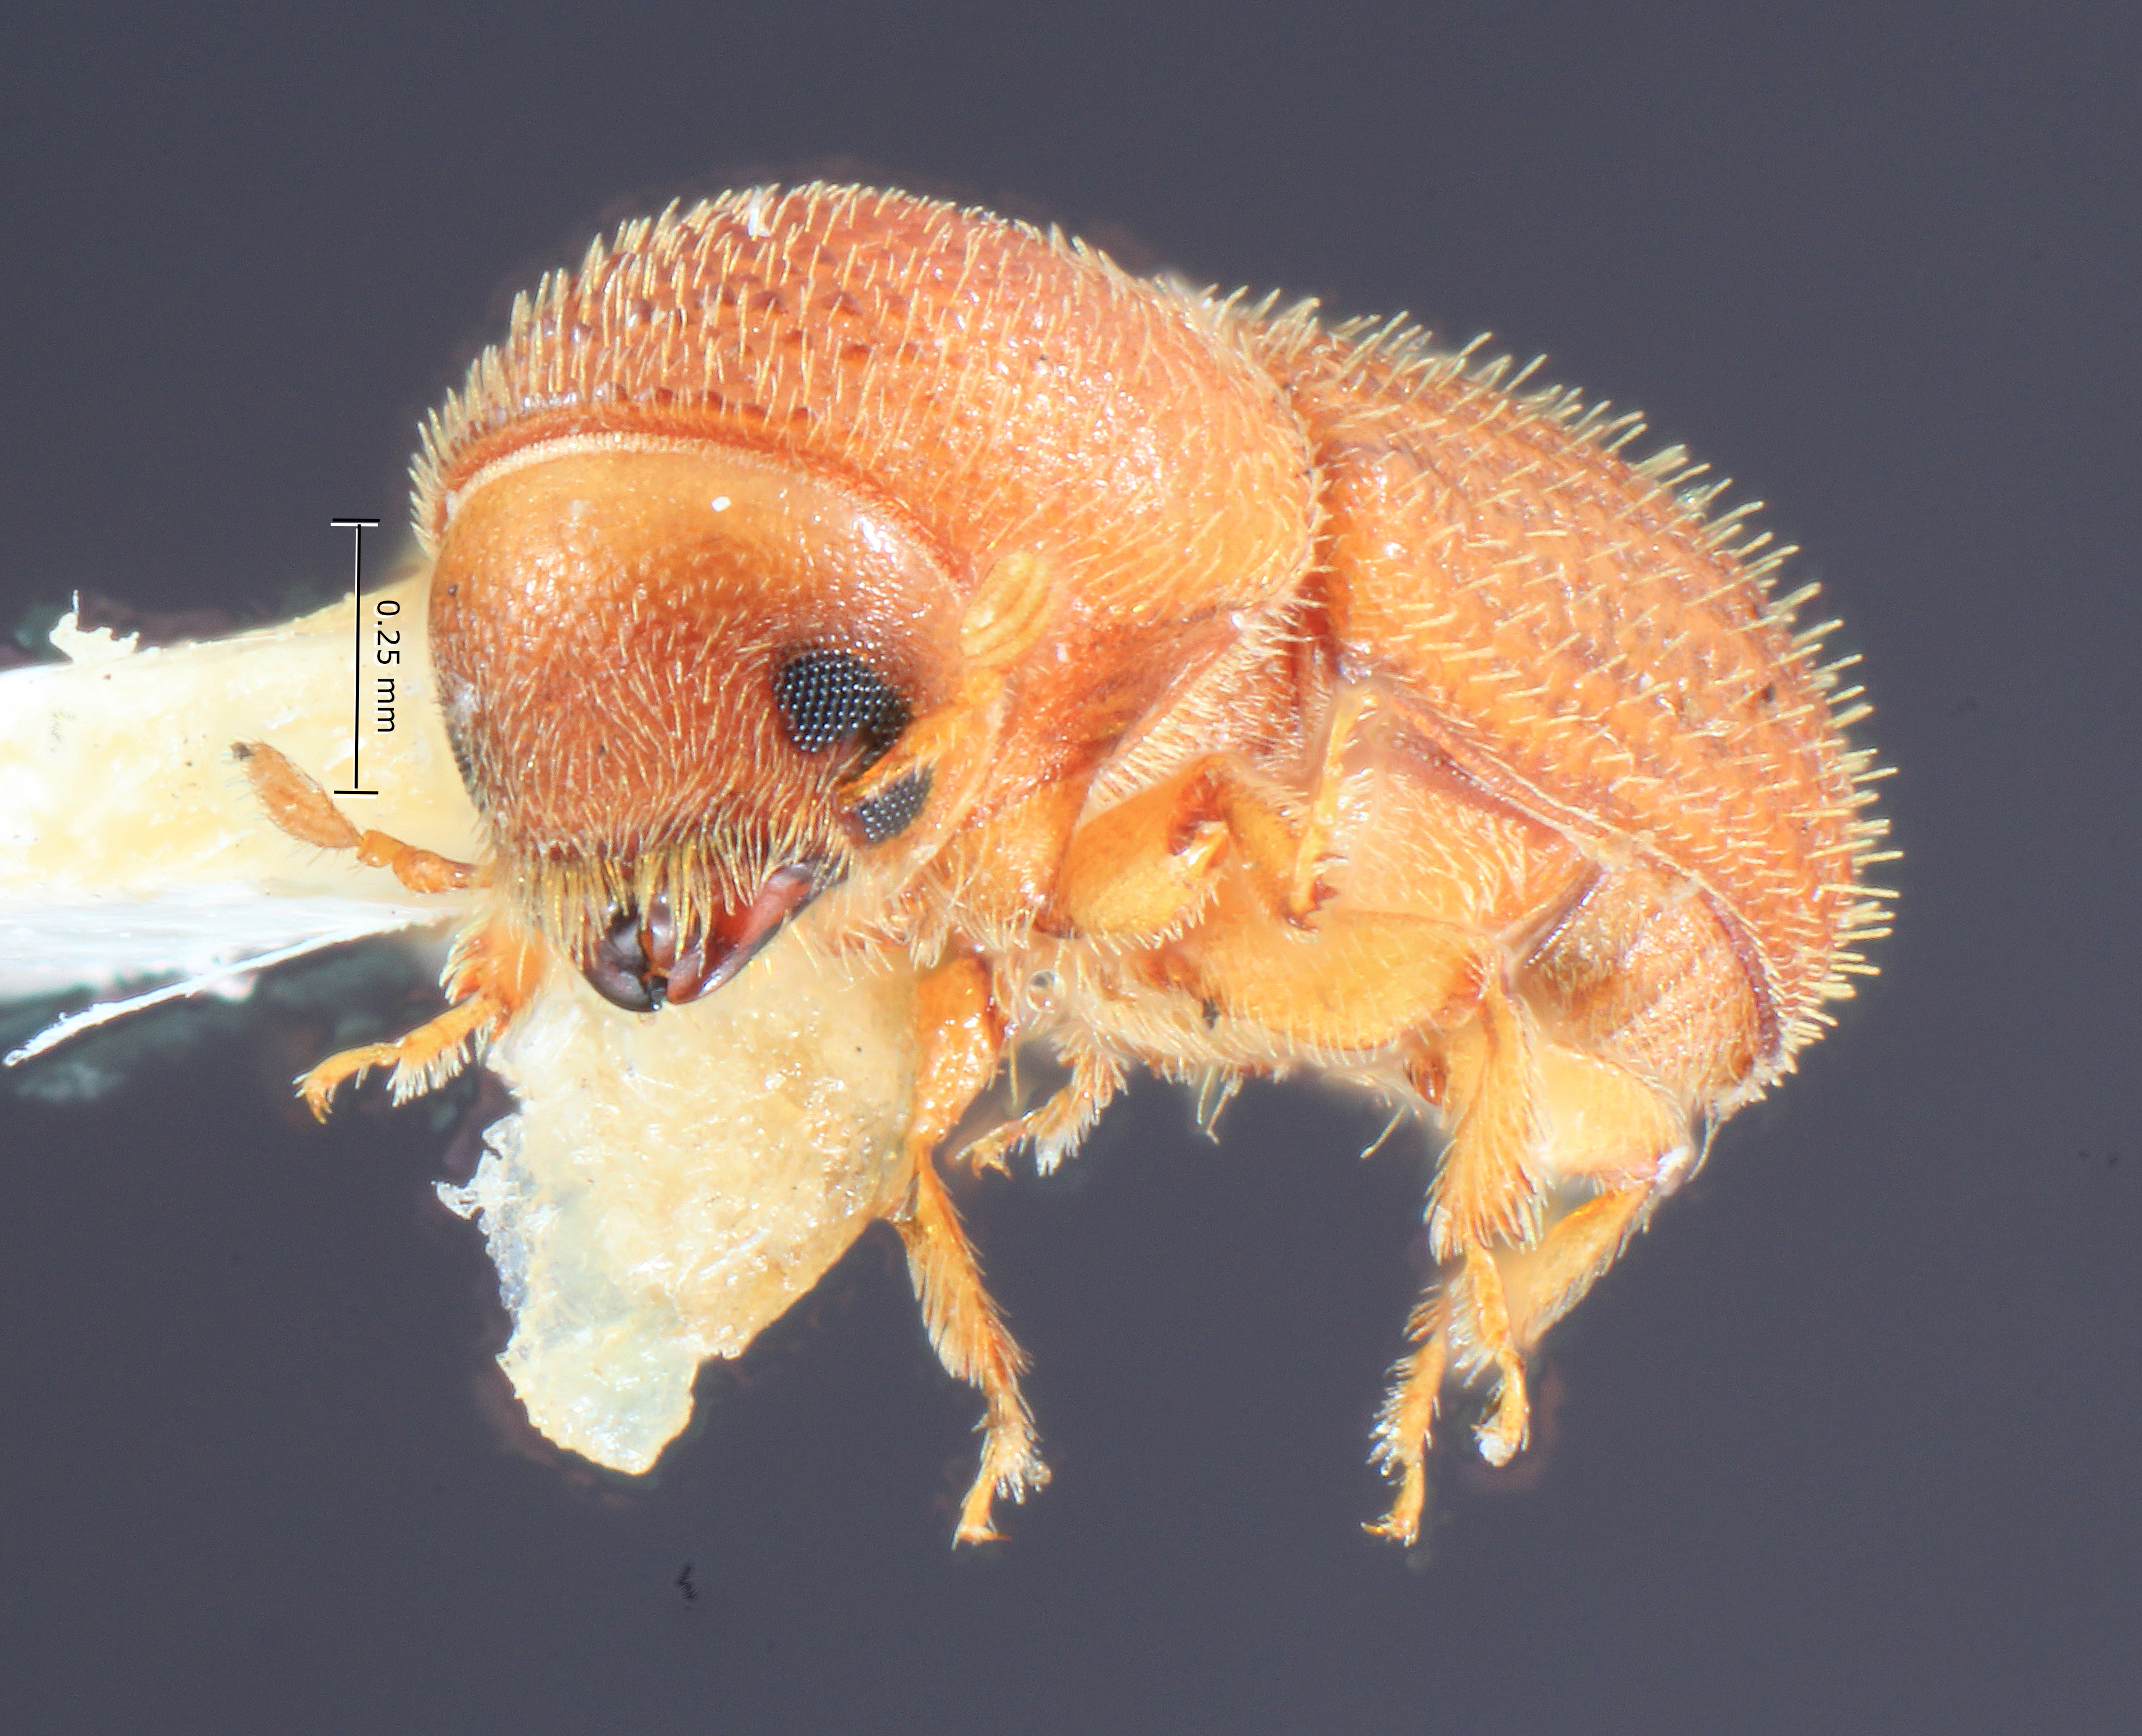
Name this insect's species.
Dendroterus sallaei
